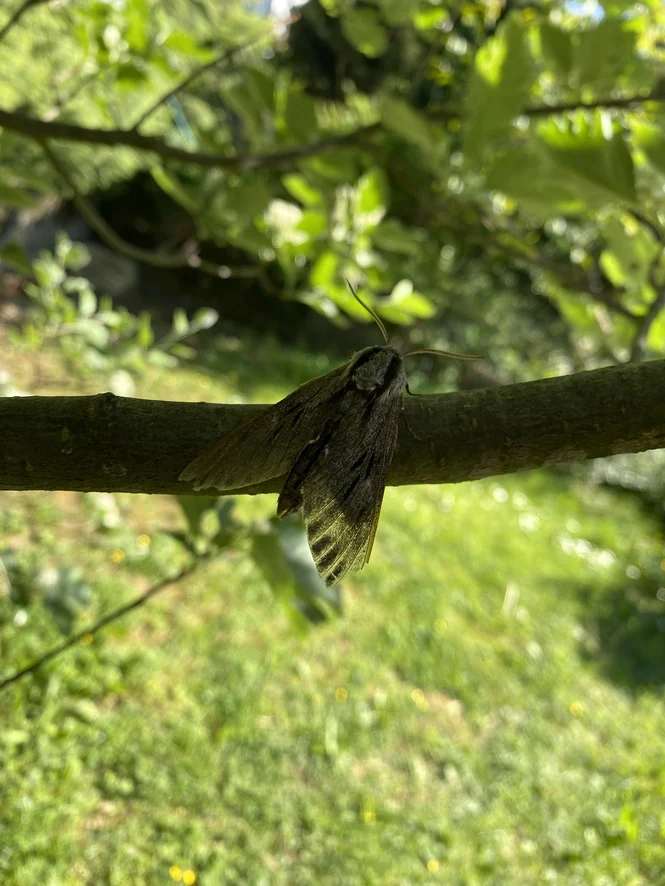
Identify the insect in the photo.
Sphinx pinastri
